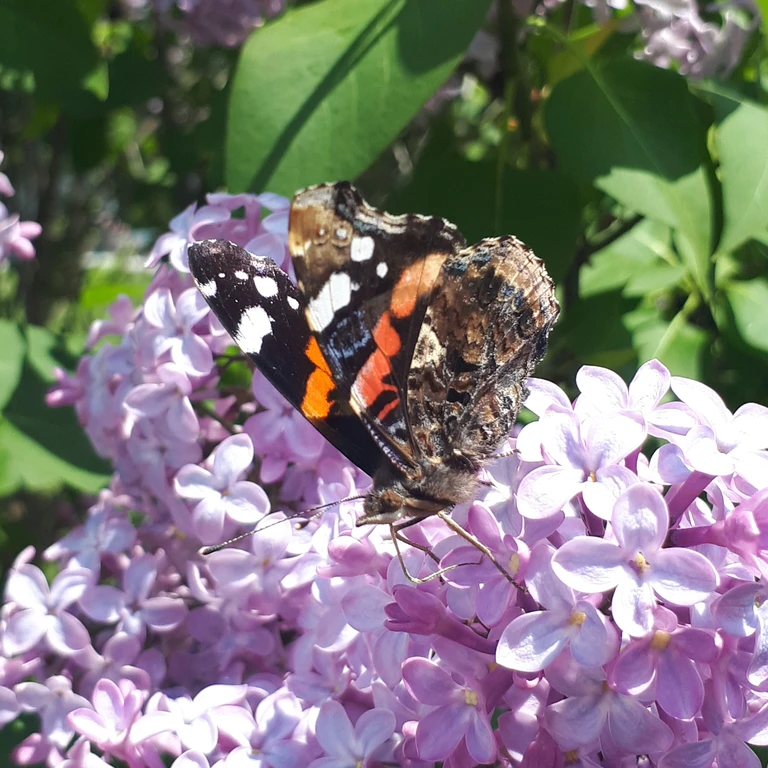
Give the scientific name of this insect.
Vanessa atalanta
